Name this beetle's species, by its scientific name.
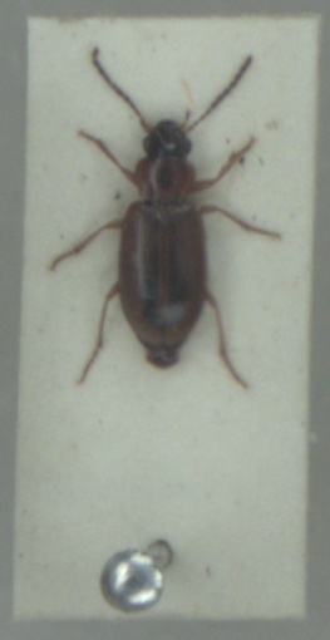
Dicheirotrichus placidus
